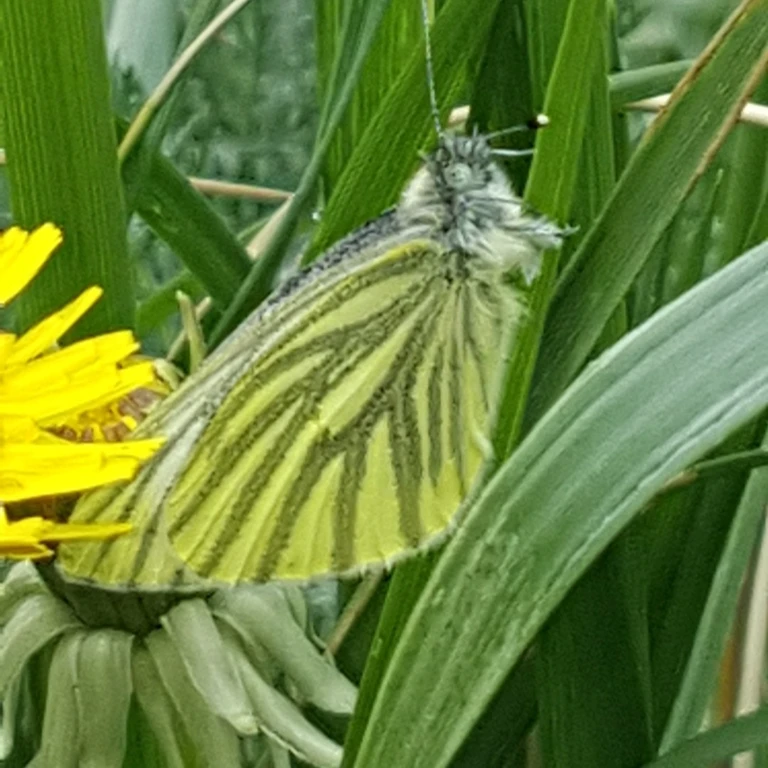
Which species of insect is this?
Pieris napi
